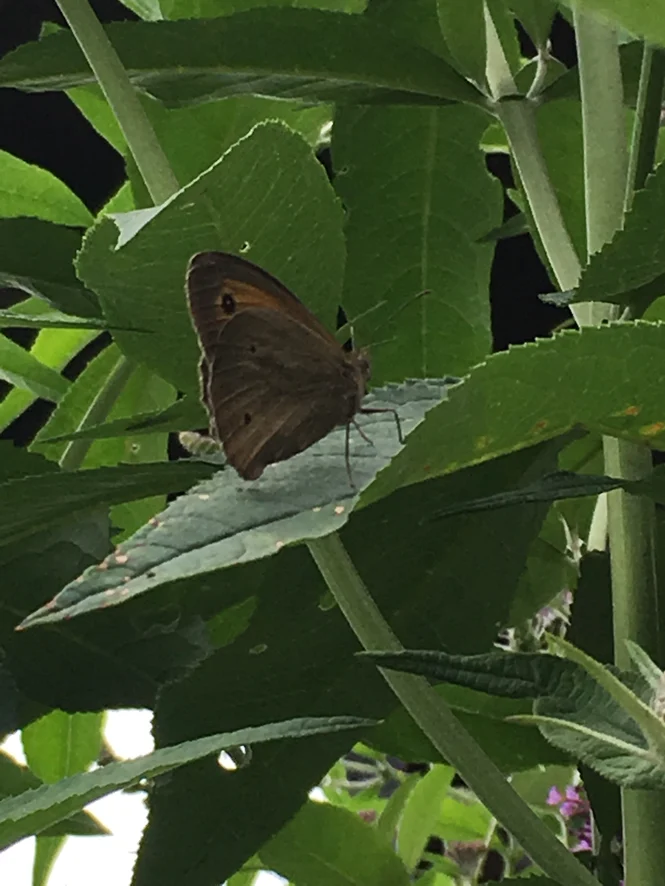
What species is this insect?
Maniola jurtina
